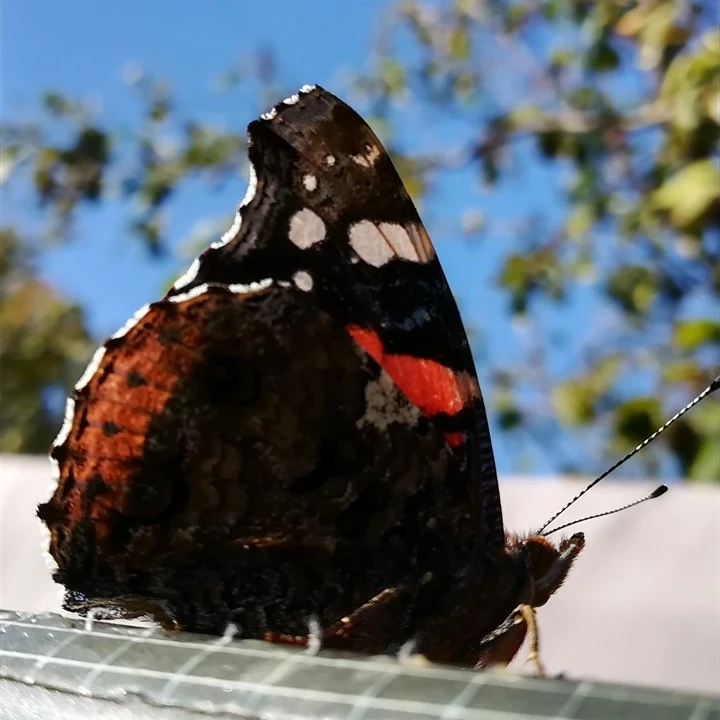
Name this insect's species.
Vanessa atalanta
